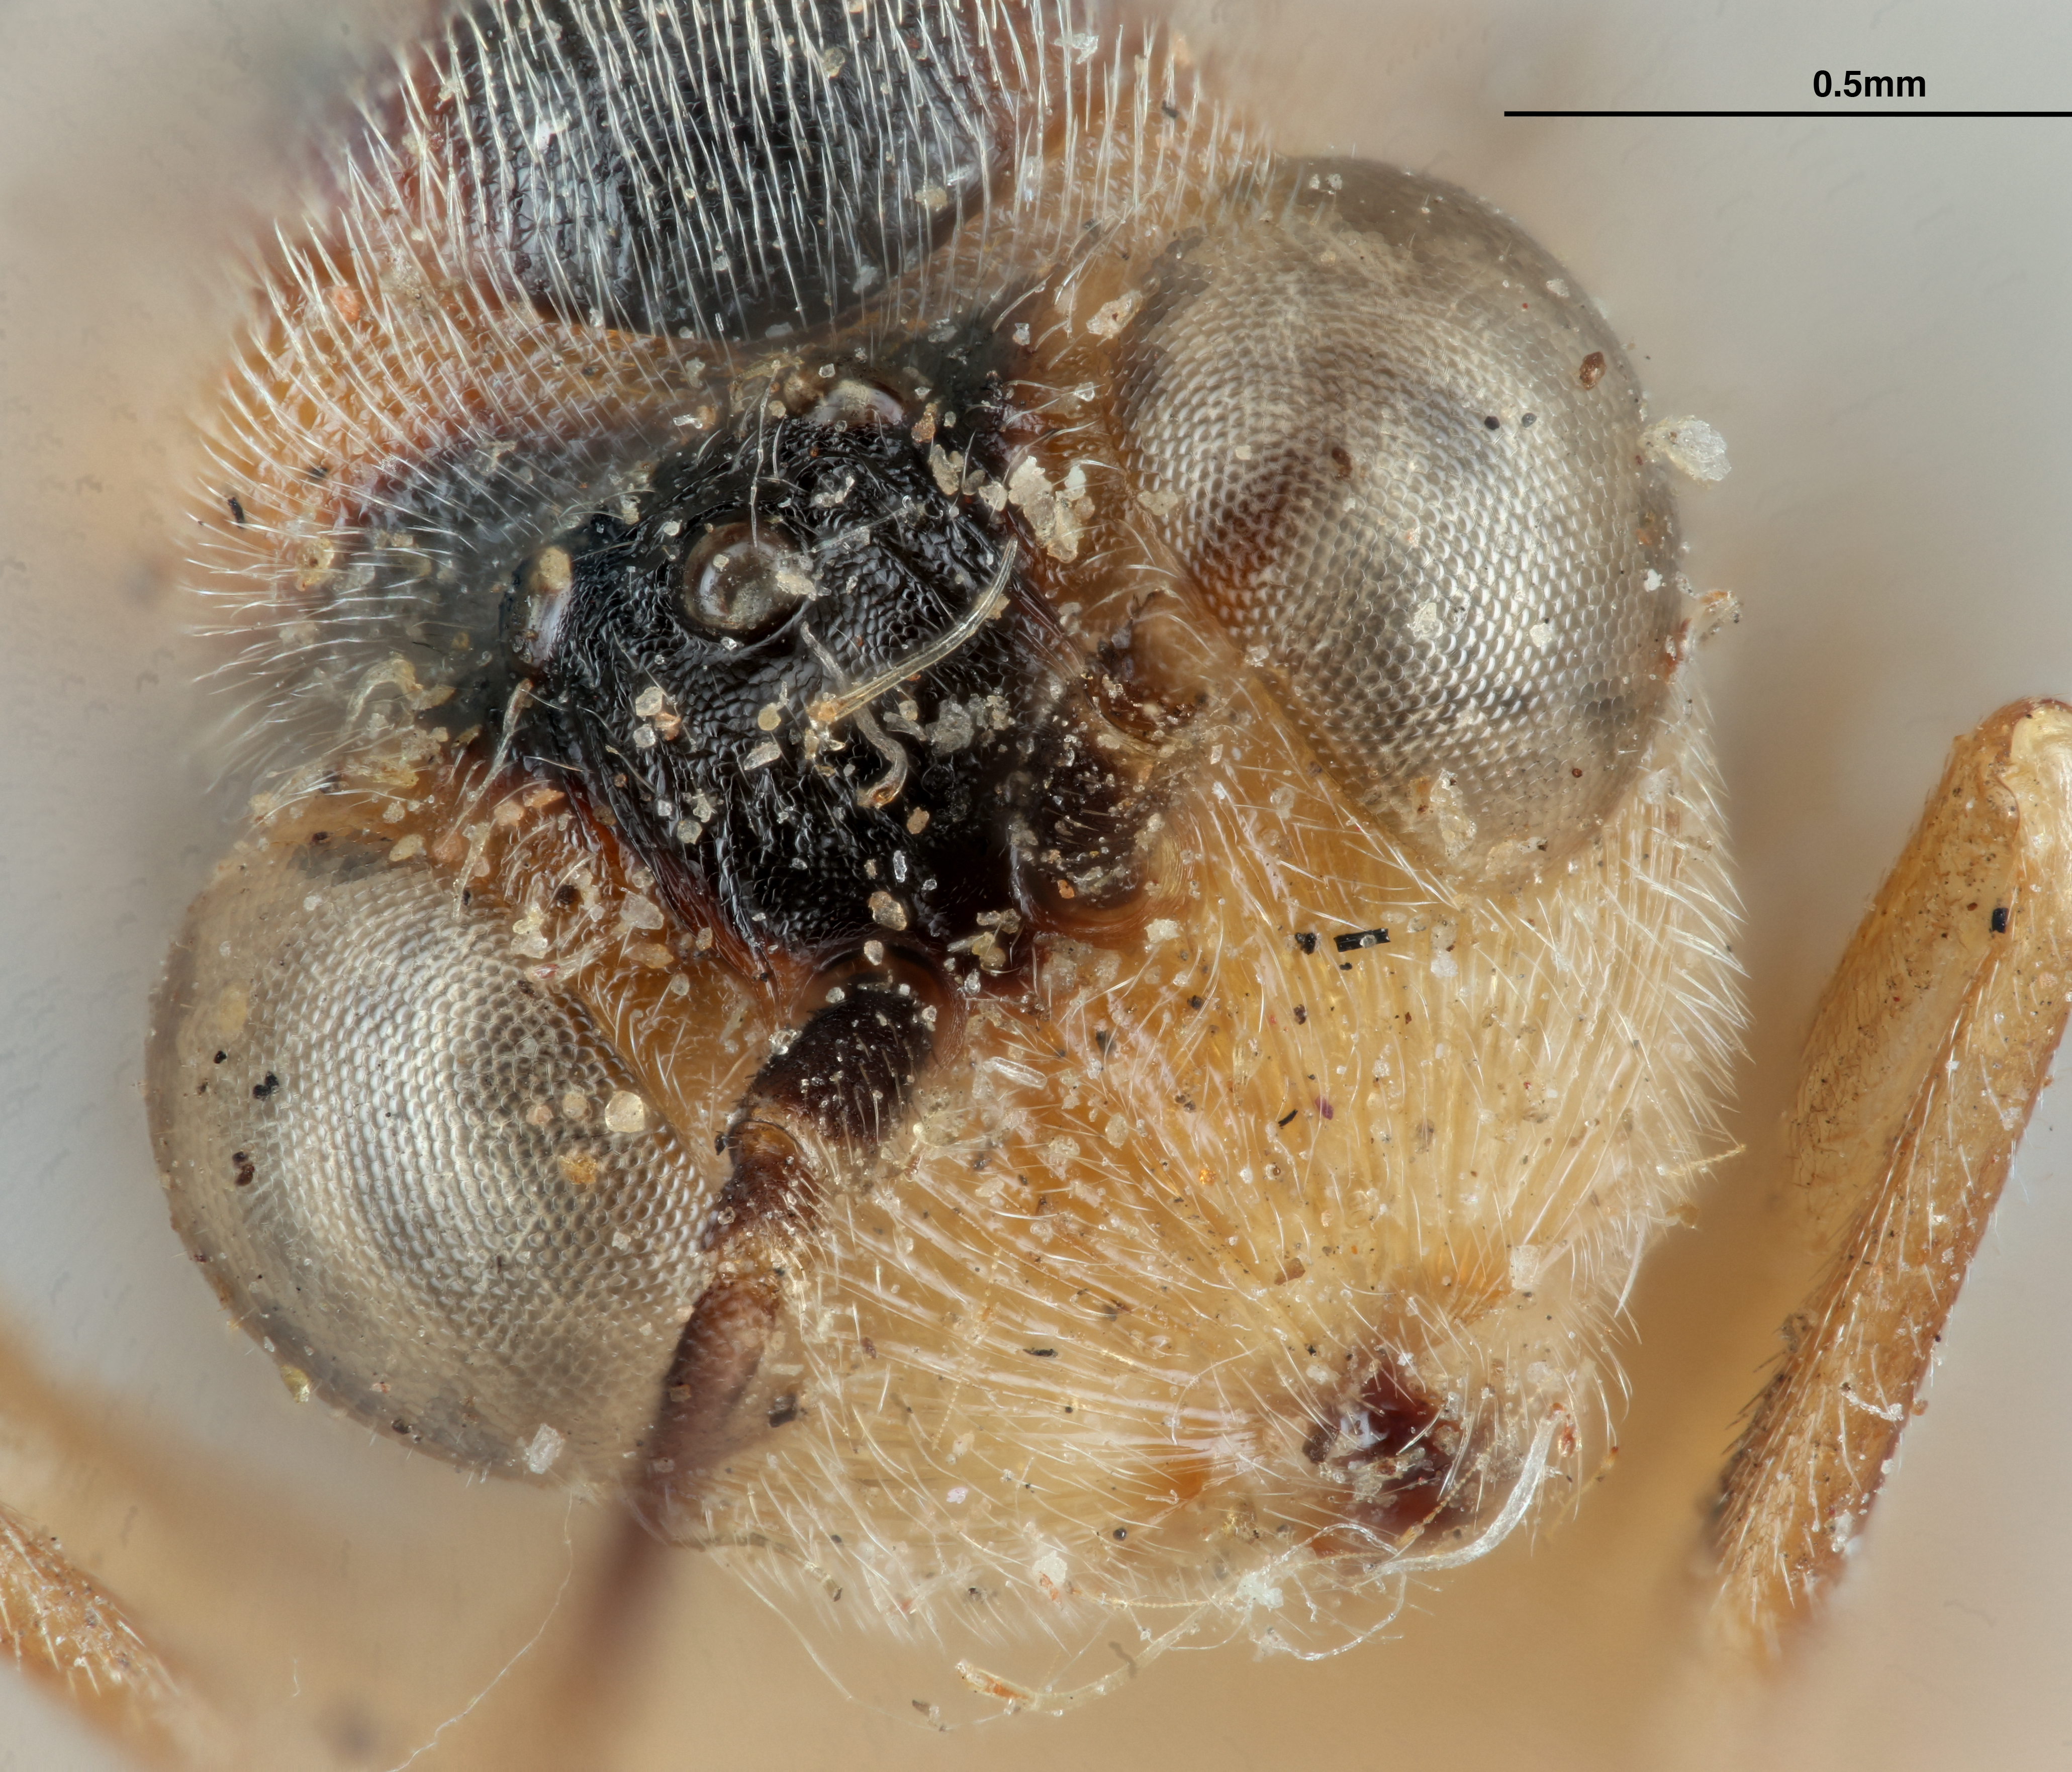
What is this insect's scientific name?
Synergus similis
